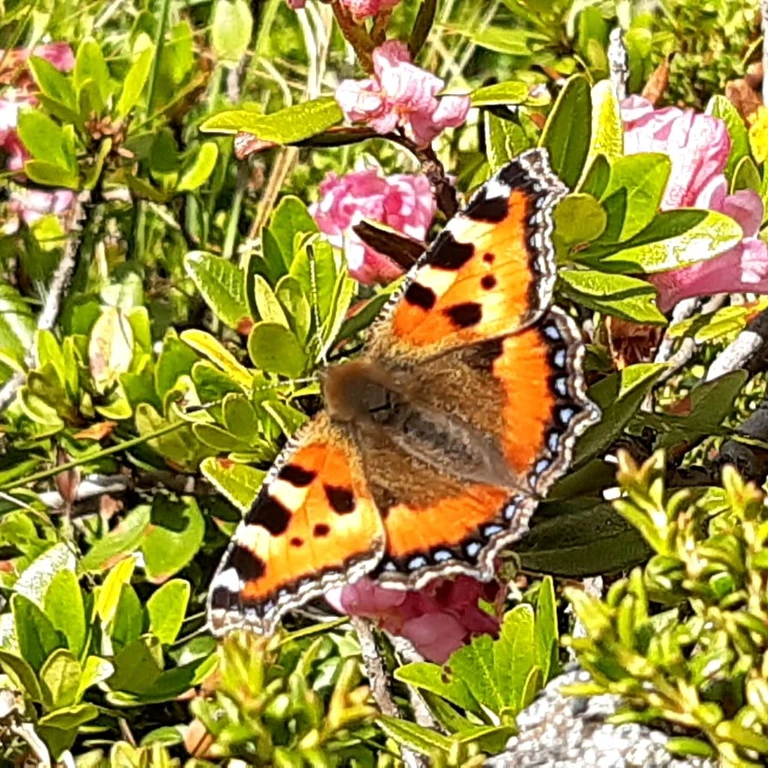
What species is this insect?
Aglais urticae
